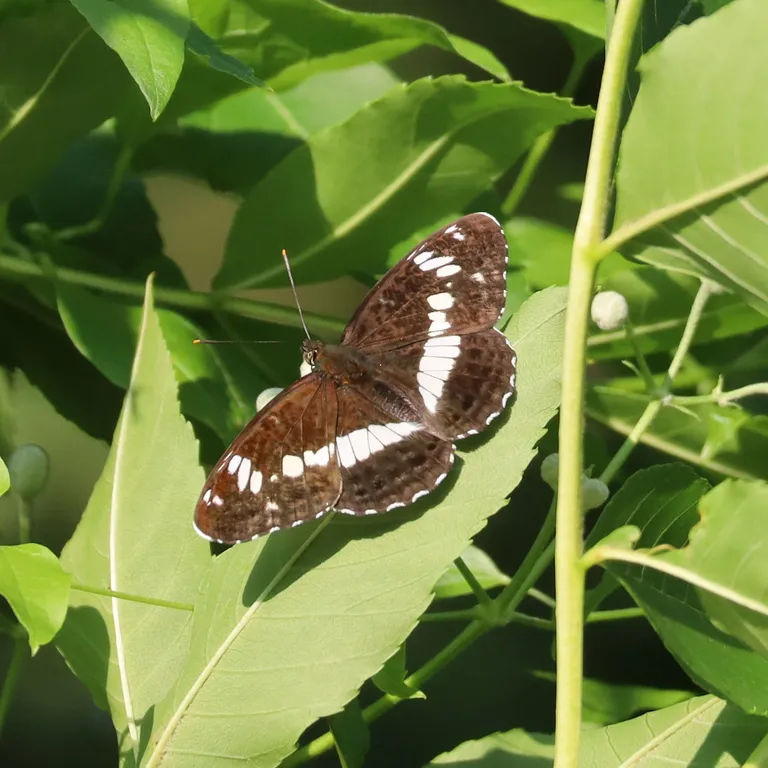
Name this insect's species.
Limenitis camilla (also Ladoga camilla)
